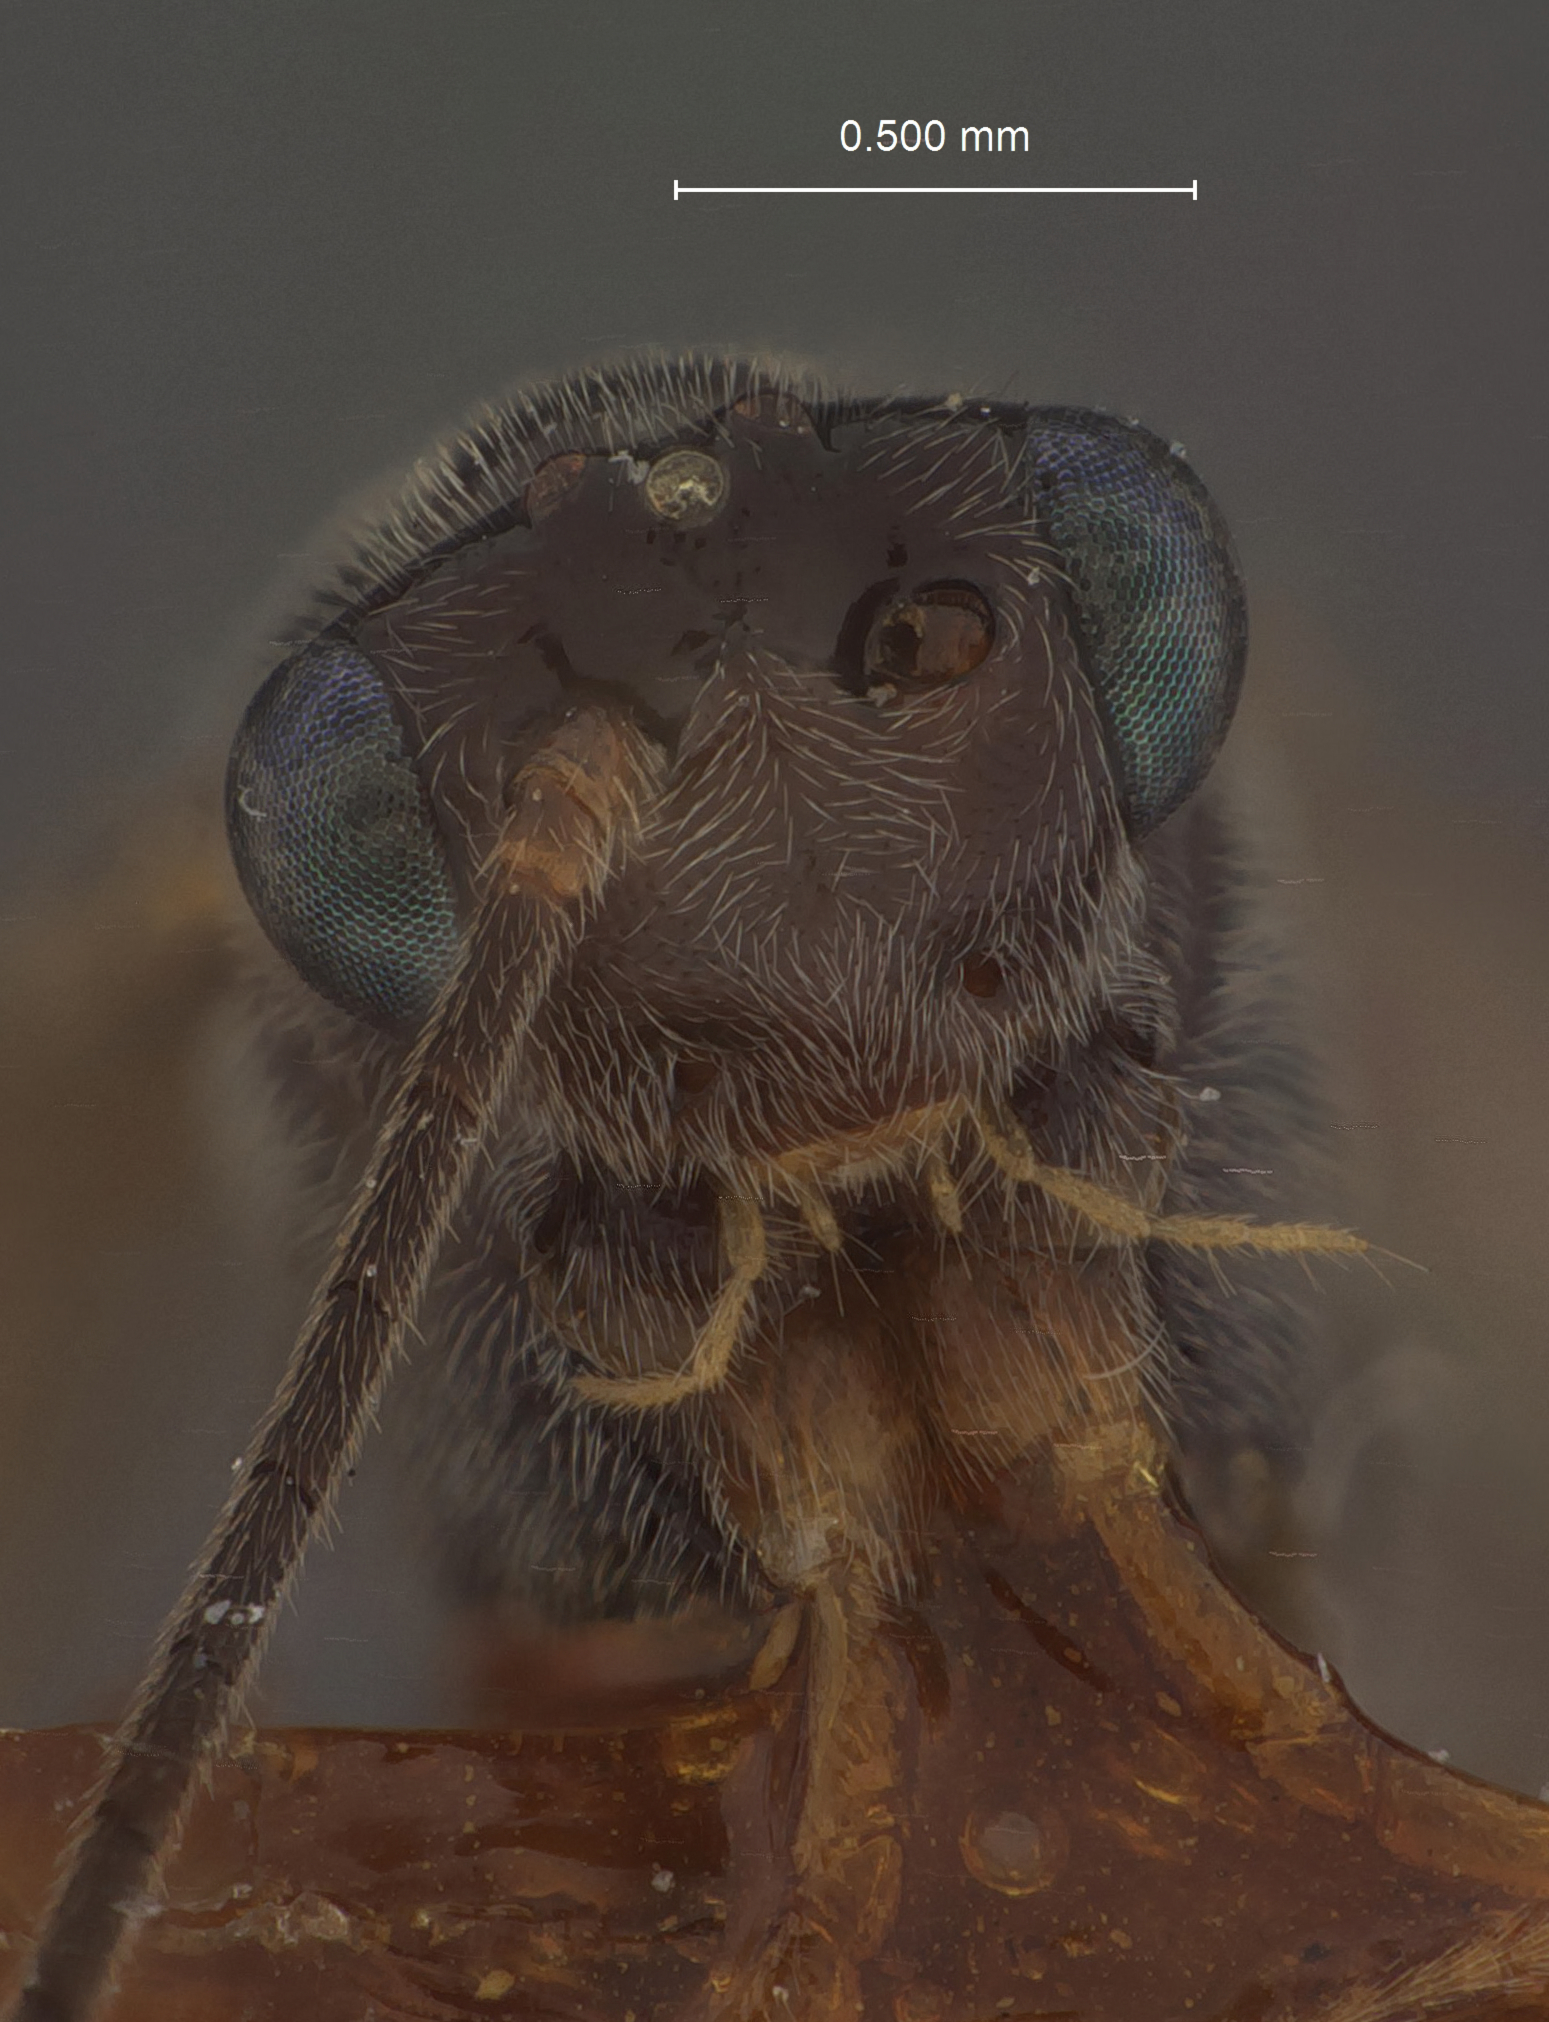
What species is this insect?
Bassus diversus
